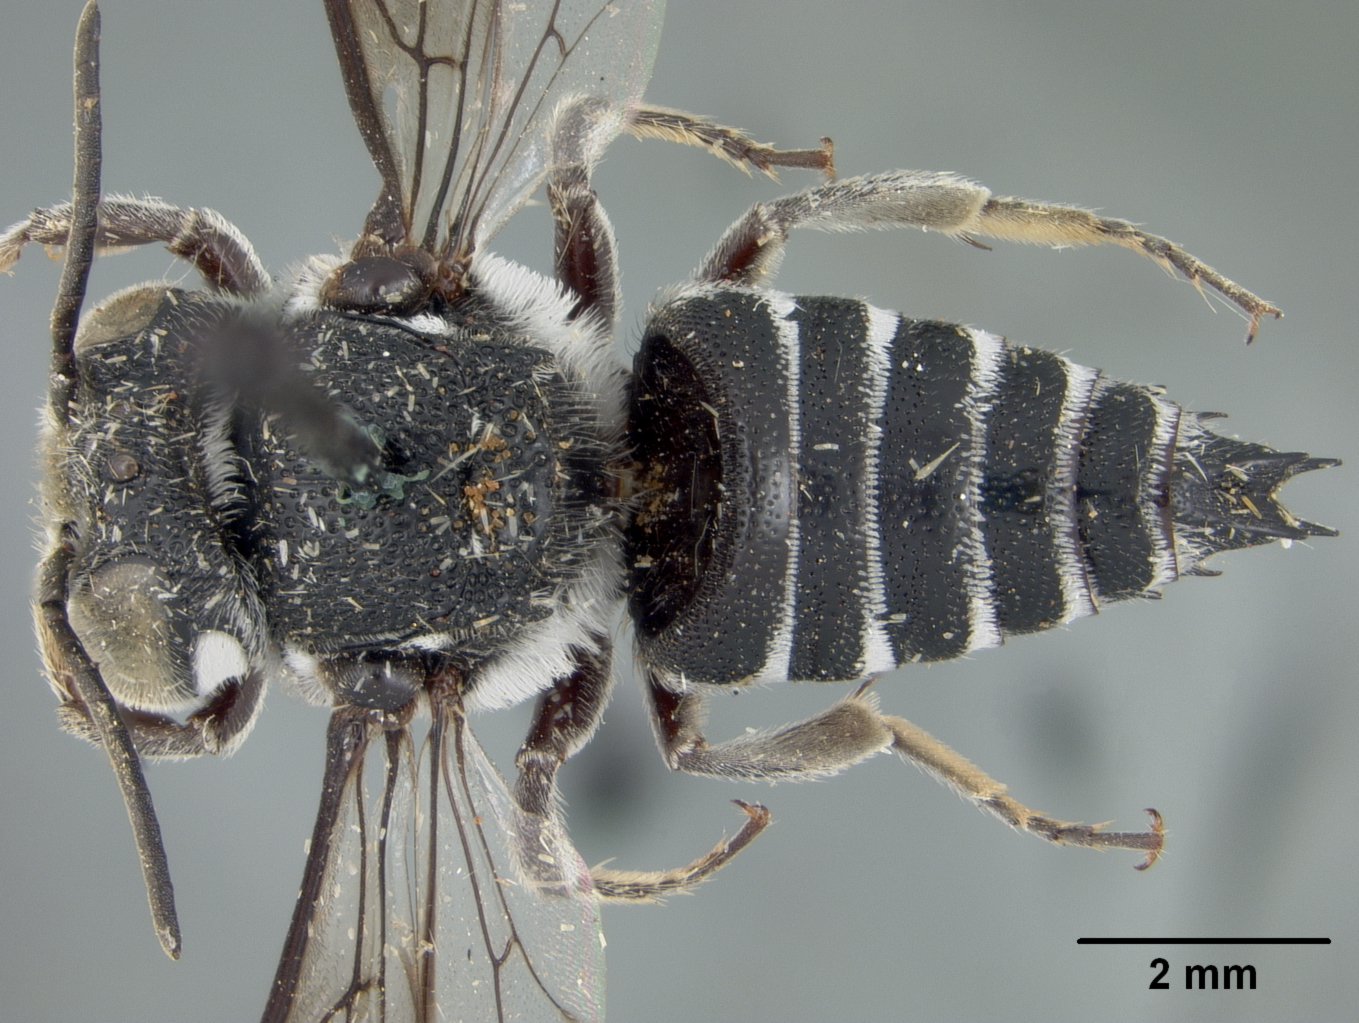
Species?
Coelioxys ramakrishnae
